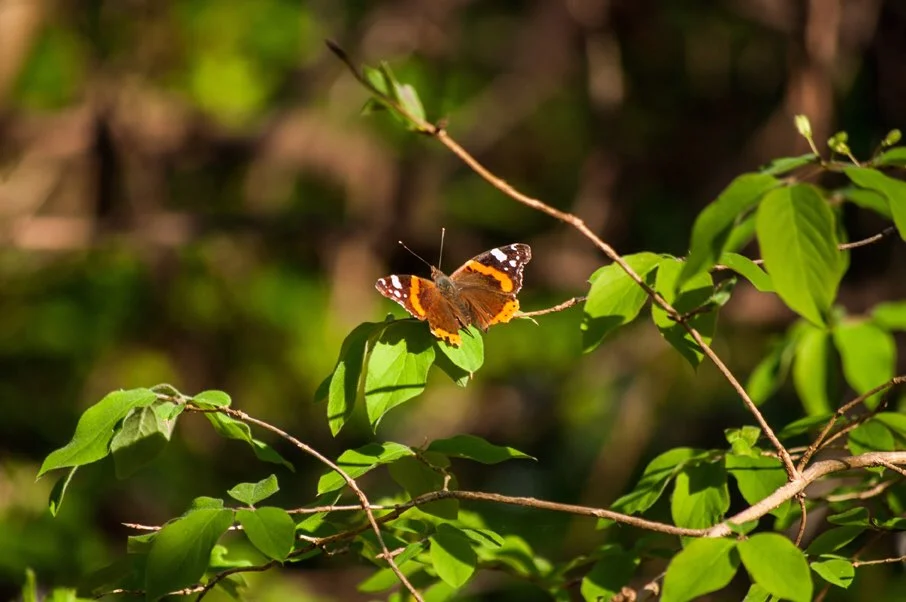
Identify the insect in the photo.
Vanessa atalanta
